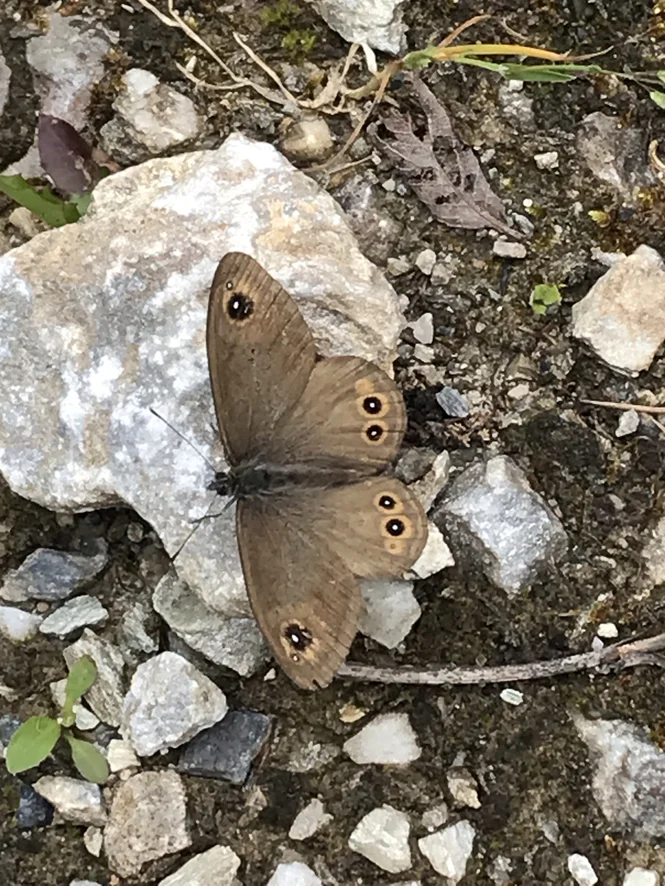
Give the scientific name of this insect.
Lasiommata maera (also Pararge maera)
